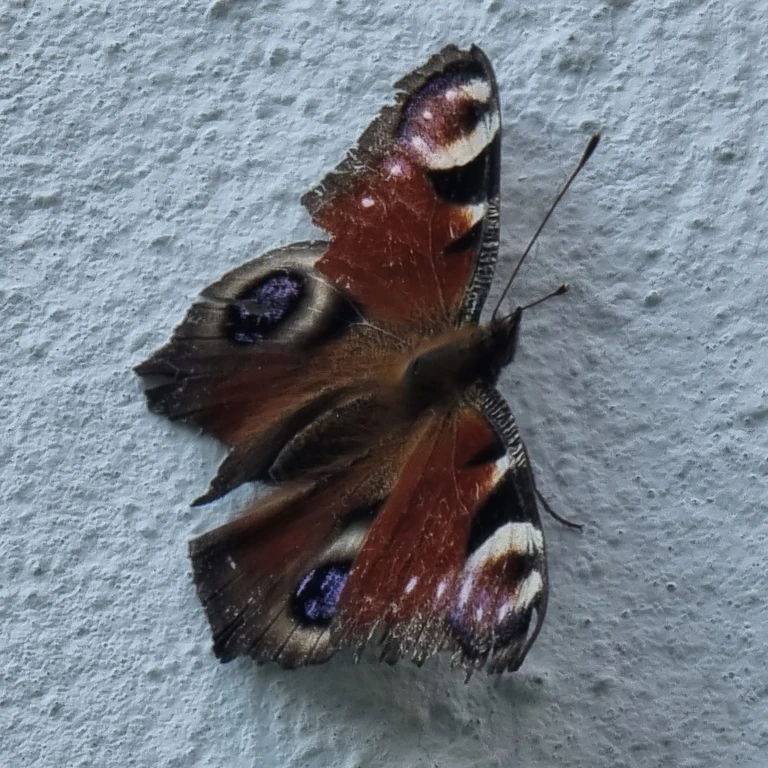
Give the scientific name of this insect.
Aglais io
